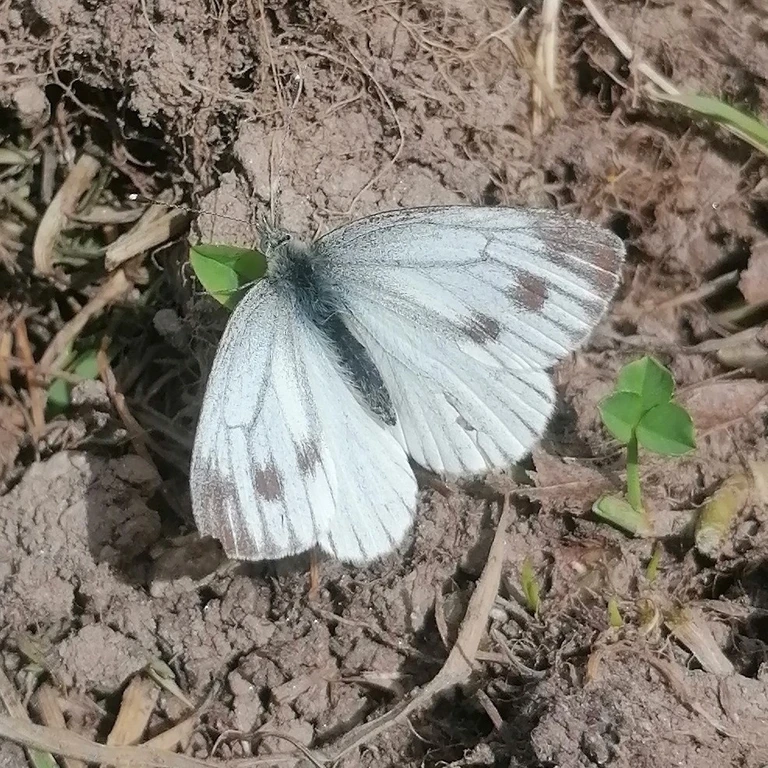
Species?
Pieris napi
